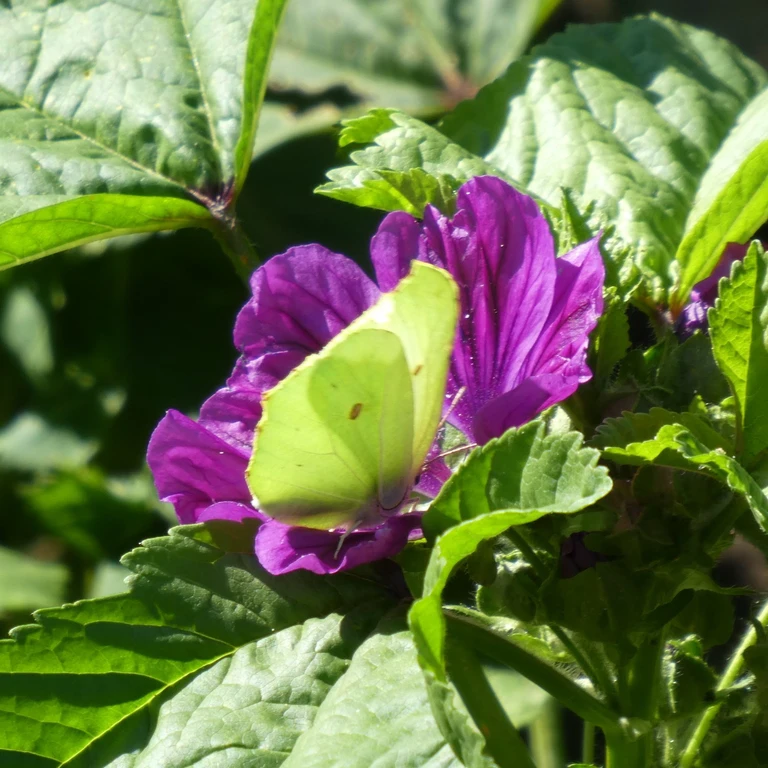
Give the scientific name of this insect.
Gonepteryx rhamni
